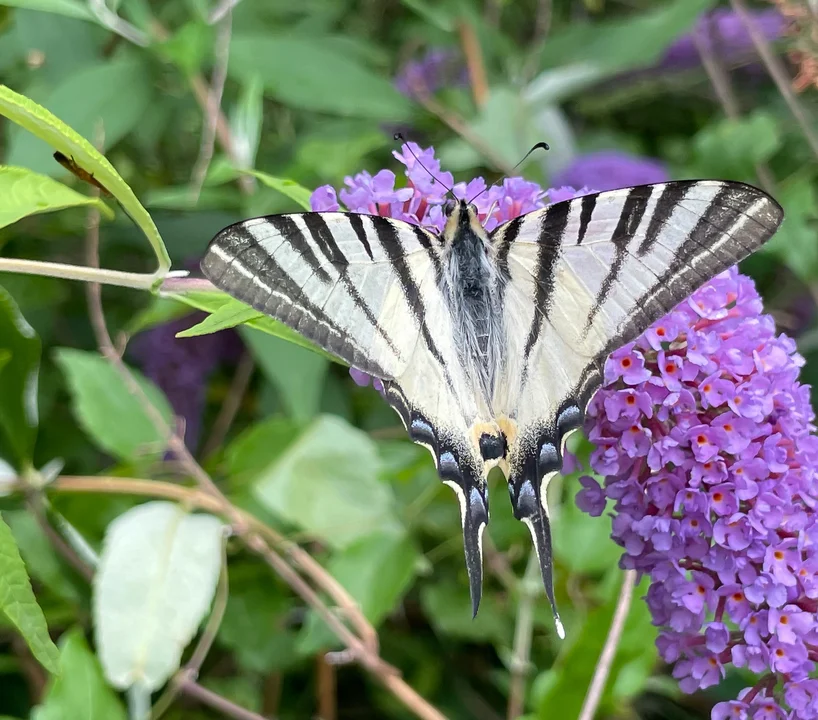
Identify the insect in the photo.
Iphiclides podalirius
